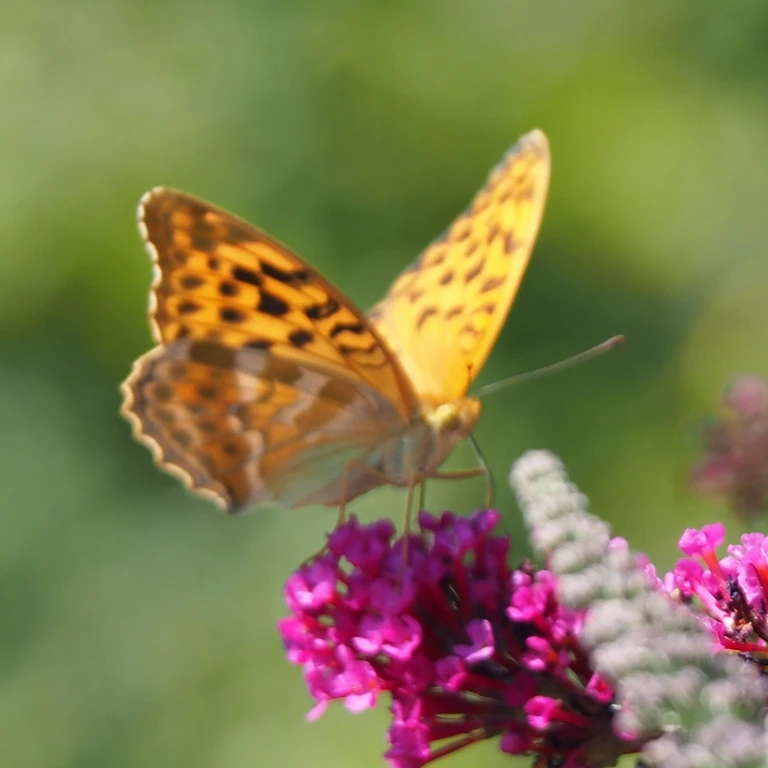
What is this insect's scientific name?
Argynnis paphia
